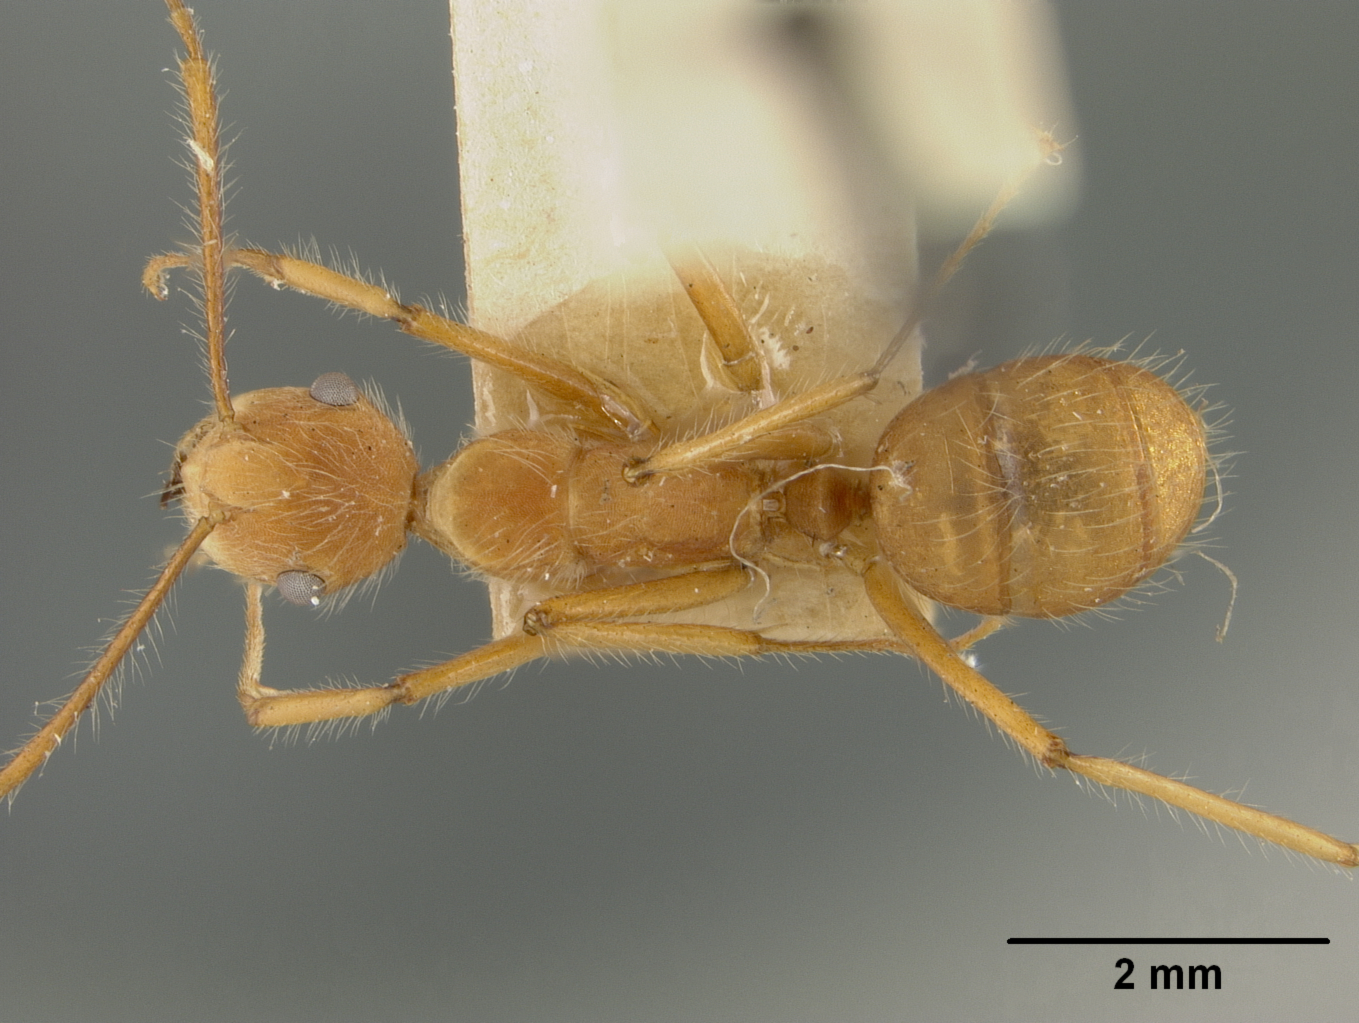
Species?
Dendromyrmex chartifex
